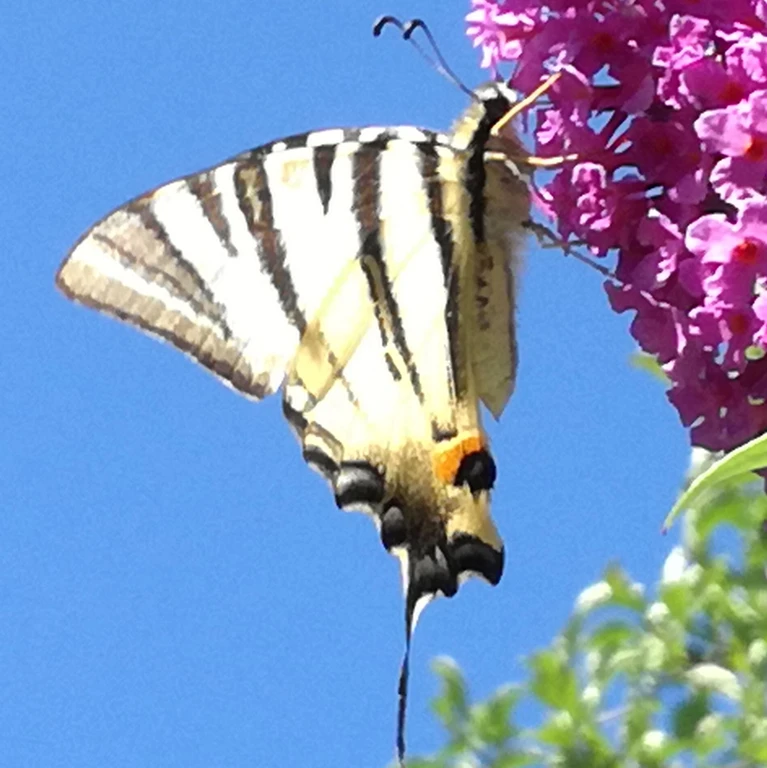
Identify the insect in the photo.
Iphiclides podalirius
